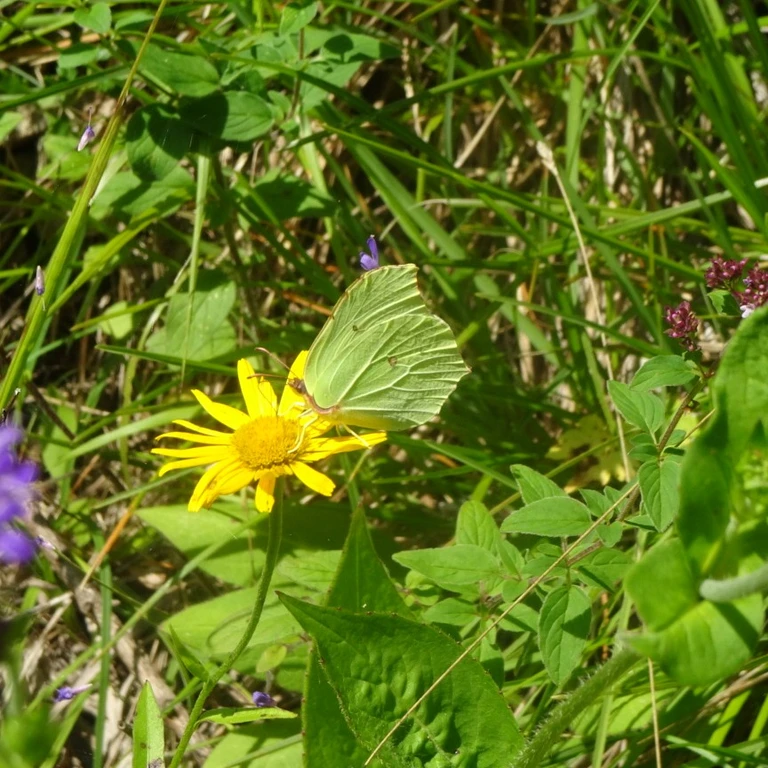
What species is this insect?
Gonepteryx rhamni
